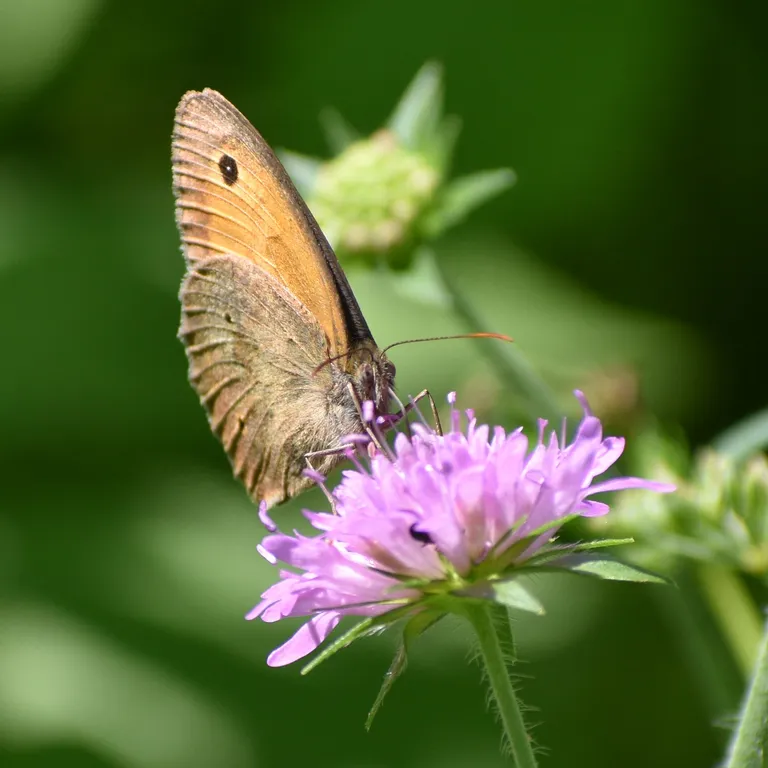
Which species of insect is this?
Maniola jurtina
